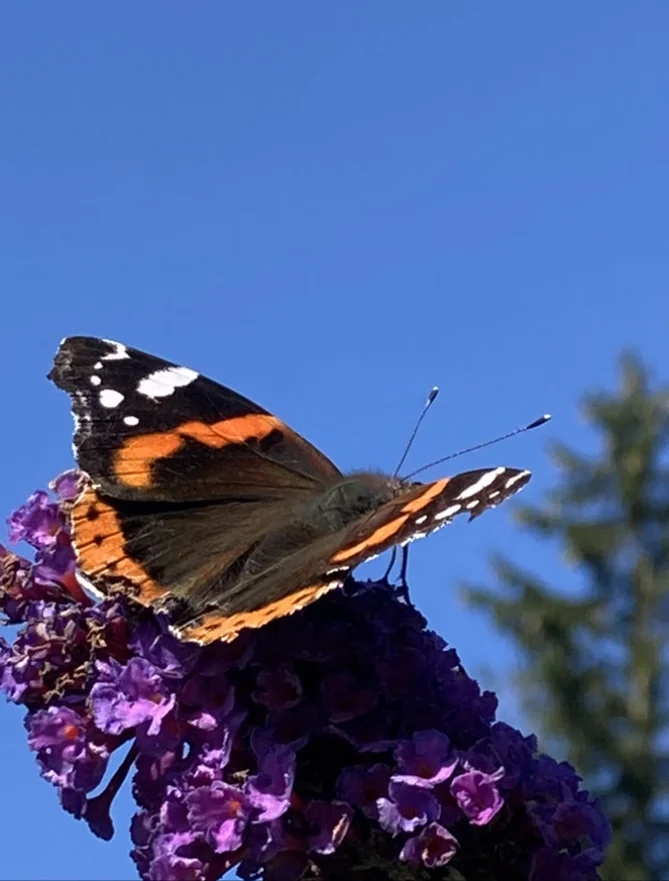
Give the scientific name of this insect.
Vanessa atalanta
